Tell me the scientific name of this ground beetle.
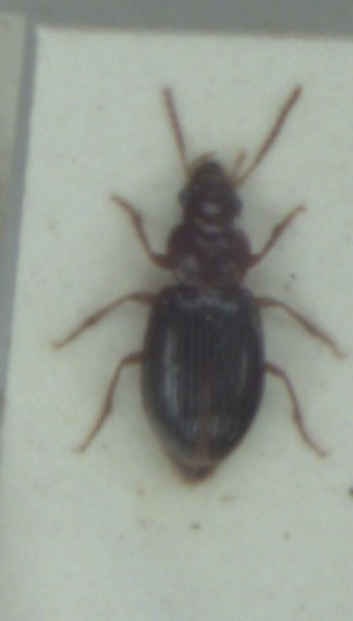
Bradycellus sharpi
